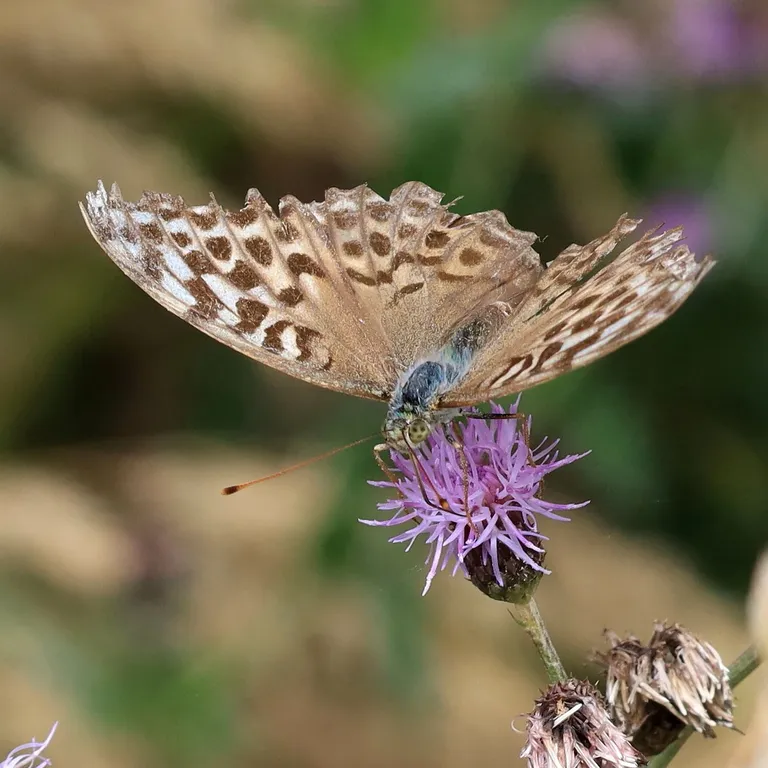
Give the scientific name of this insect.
Argynnis paphia
